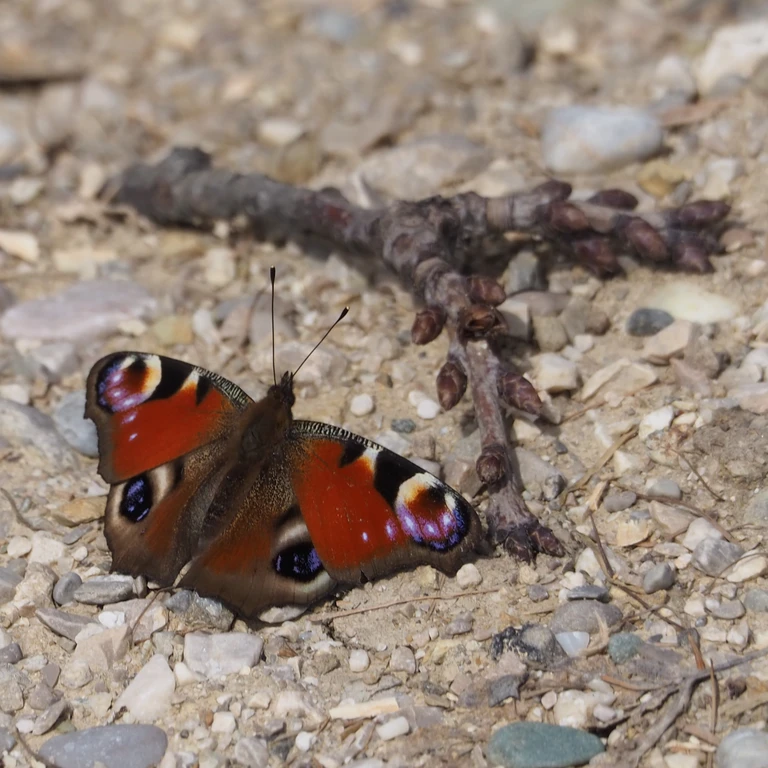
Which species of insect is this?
Aglais io
